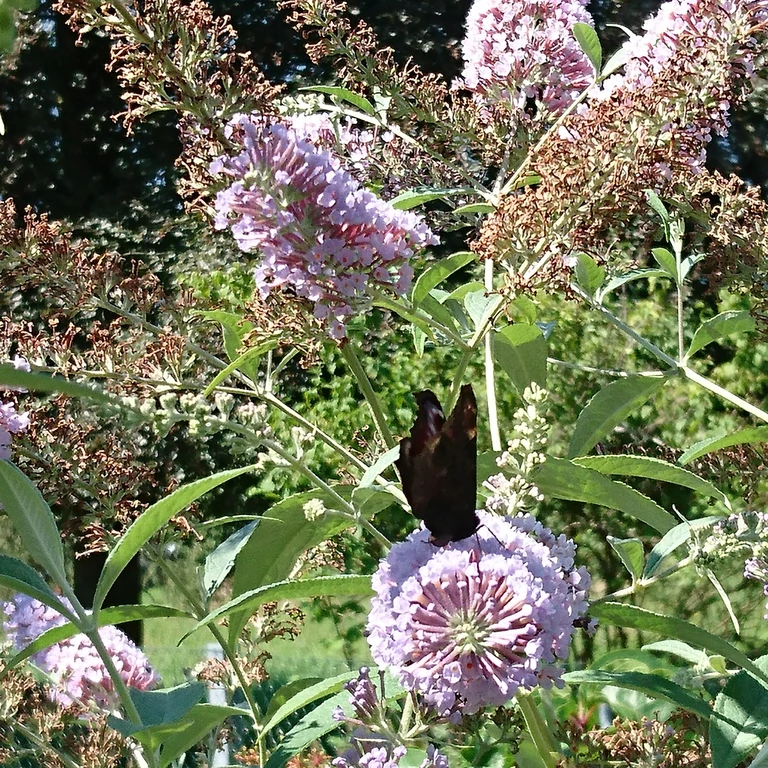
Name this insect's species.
Aglais io
